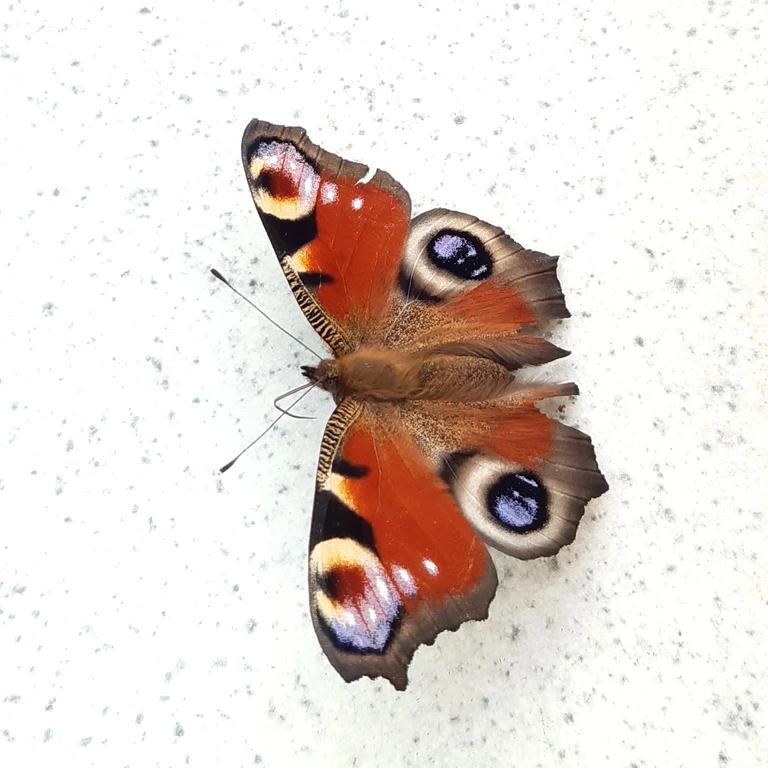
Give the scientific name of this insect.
Aglais io
